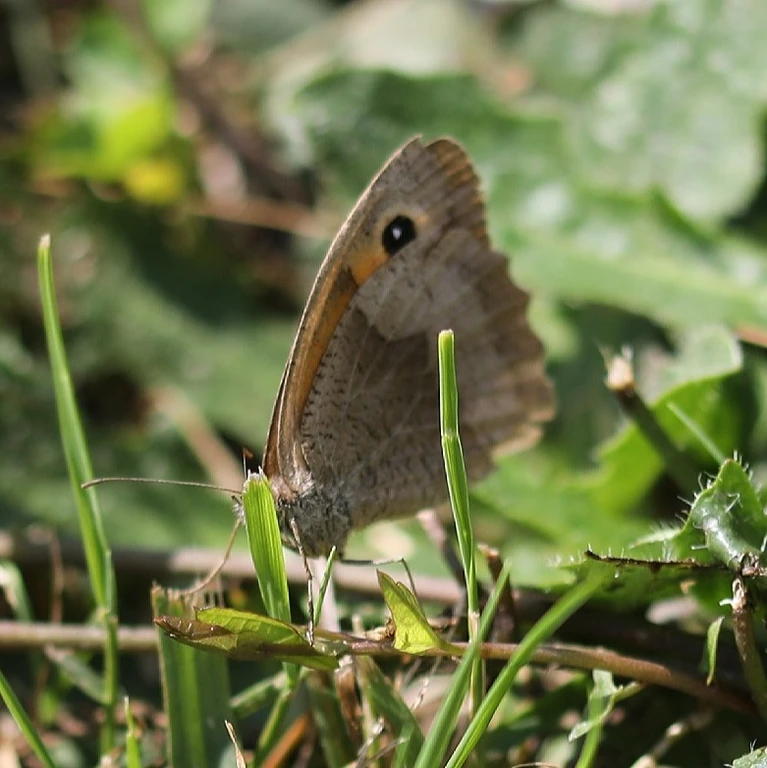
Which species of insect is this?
Maniola jurtina
